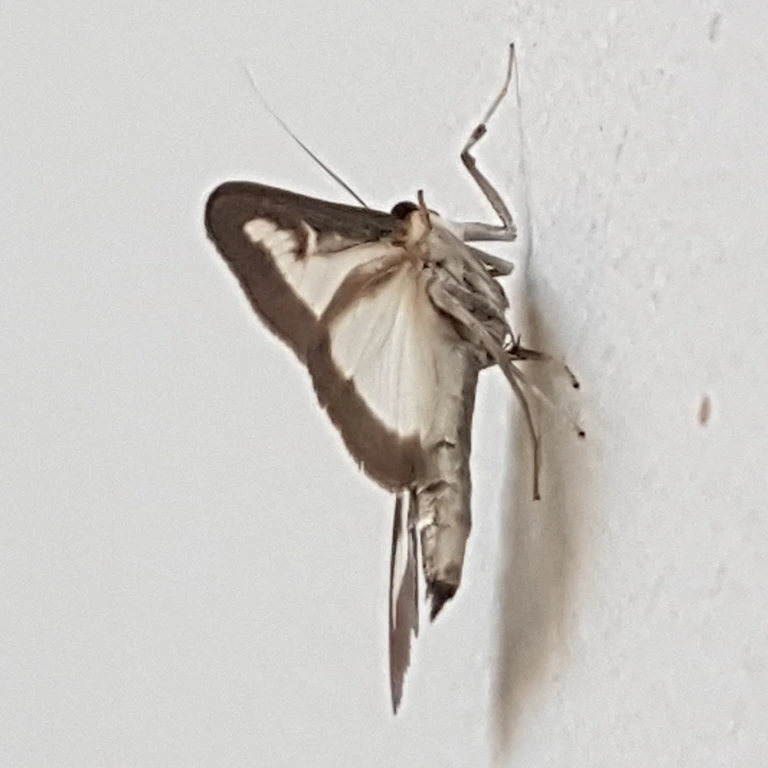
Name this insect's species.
Cydalima perspectalis
